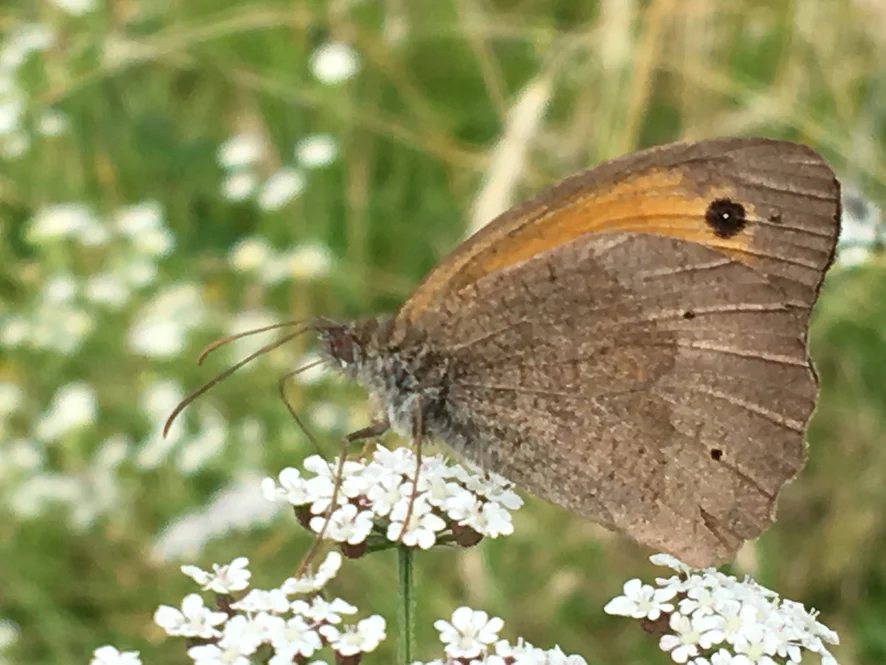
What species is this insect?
Maniola jurtina
